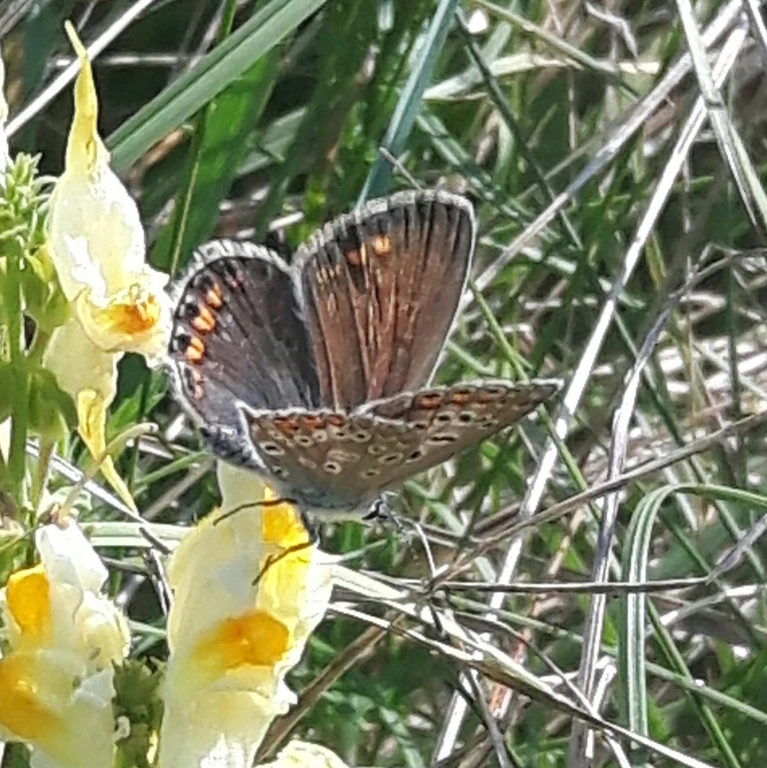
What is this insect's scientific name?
Polyommatus icarus
